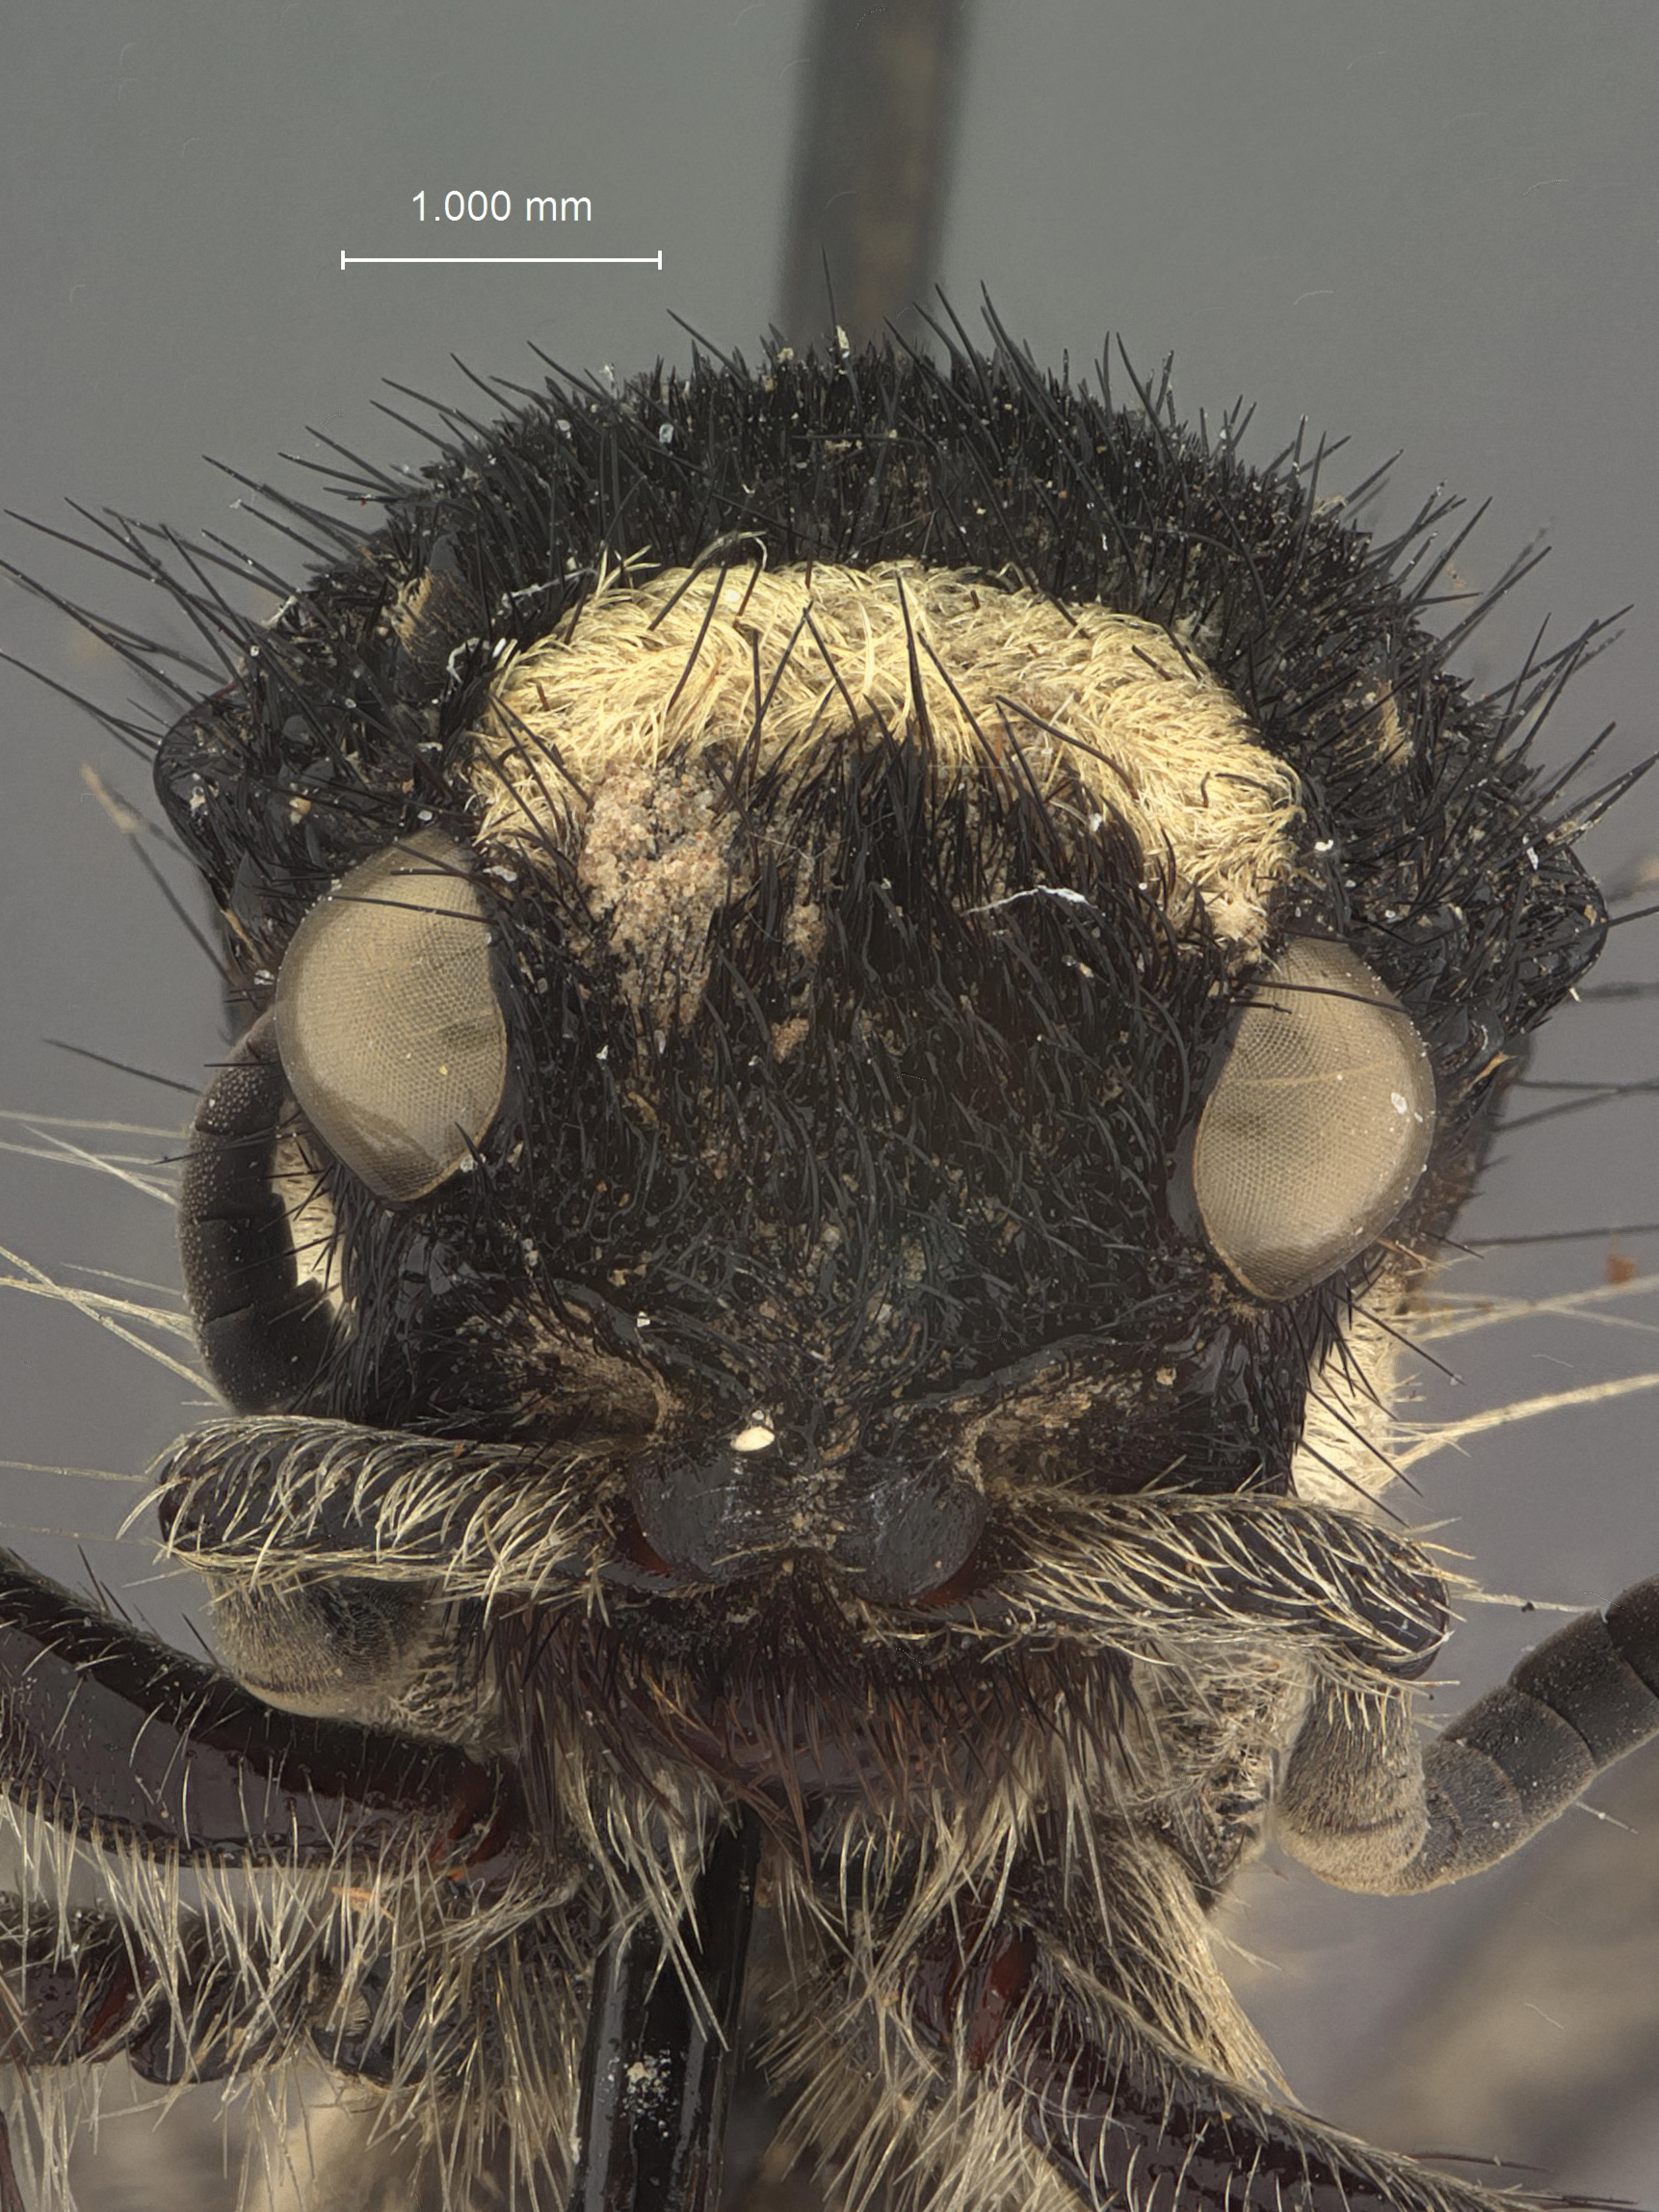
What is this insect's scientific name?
Traumatomutilla indicoides
